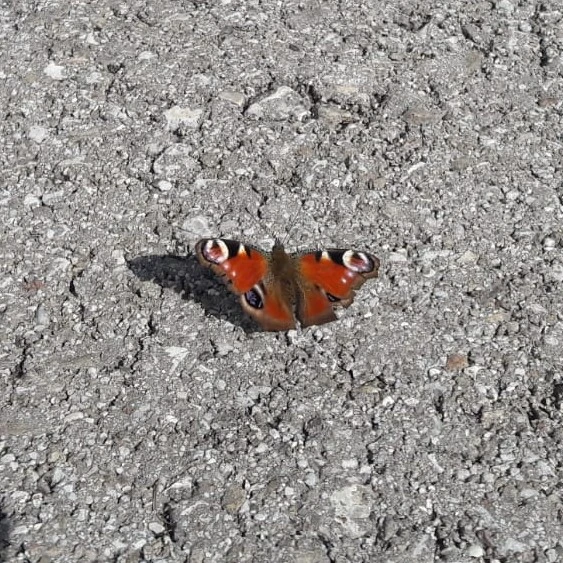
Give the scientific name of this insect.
Aglais io
